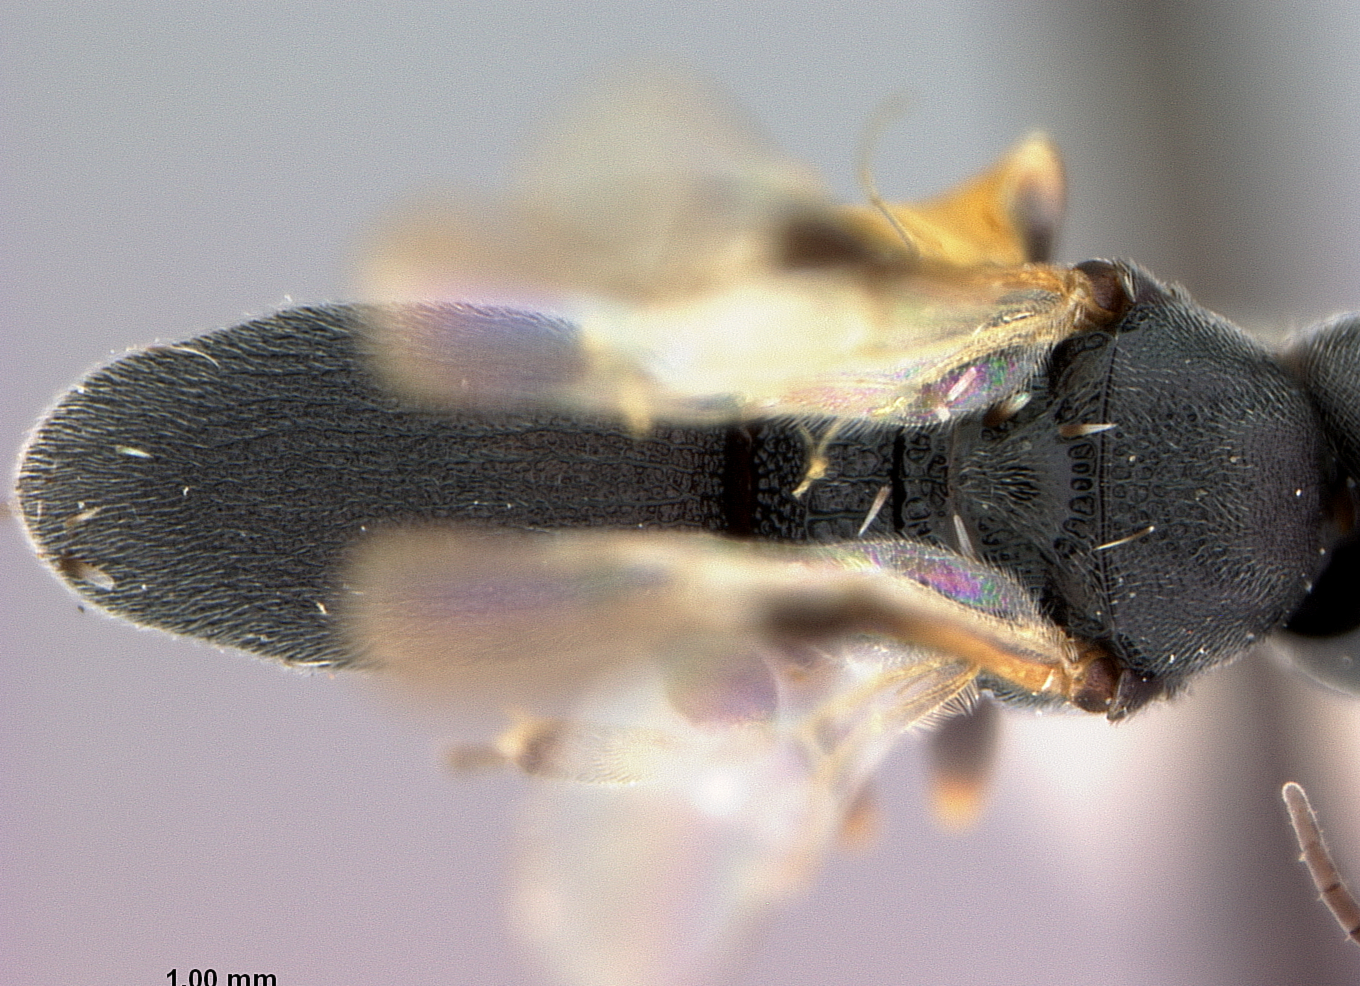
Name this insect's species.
Chelonus ponderosae
